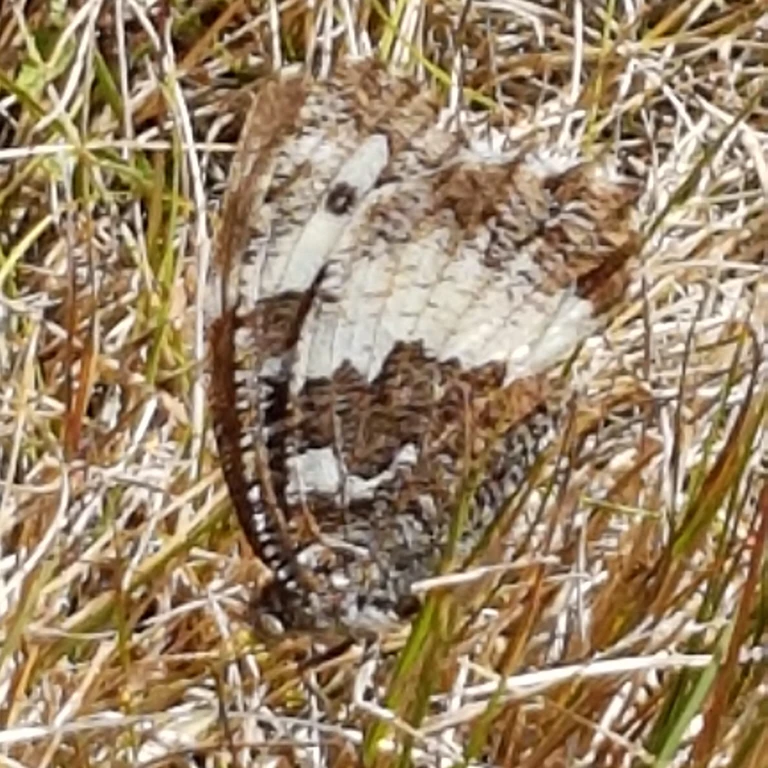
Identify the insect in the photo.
Brintesia circe
